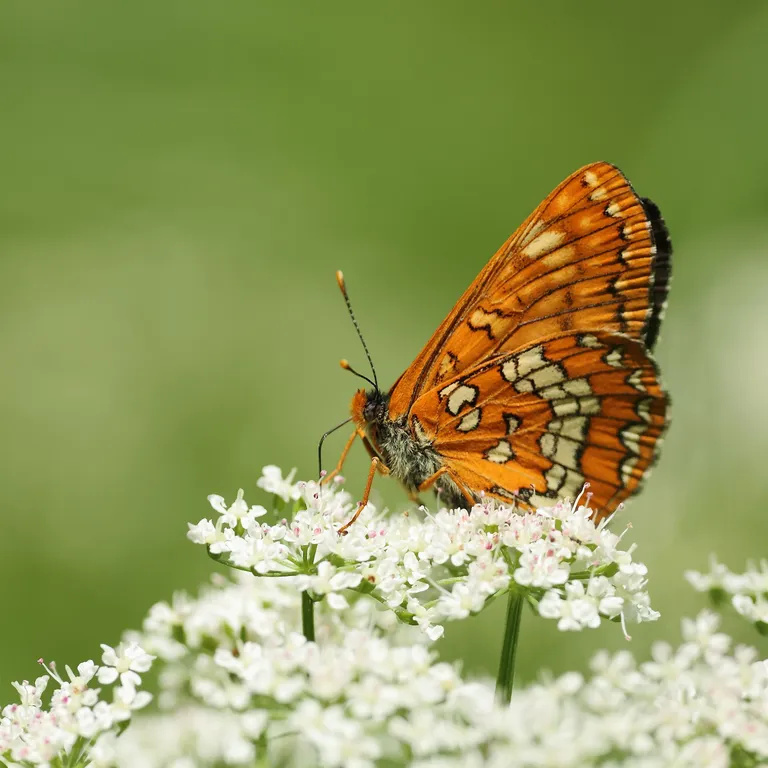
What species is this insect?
Euphydryas maturna
